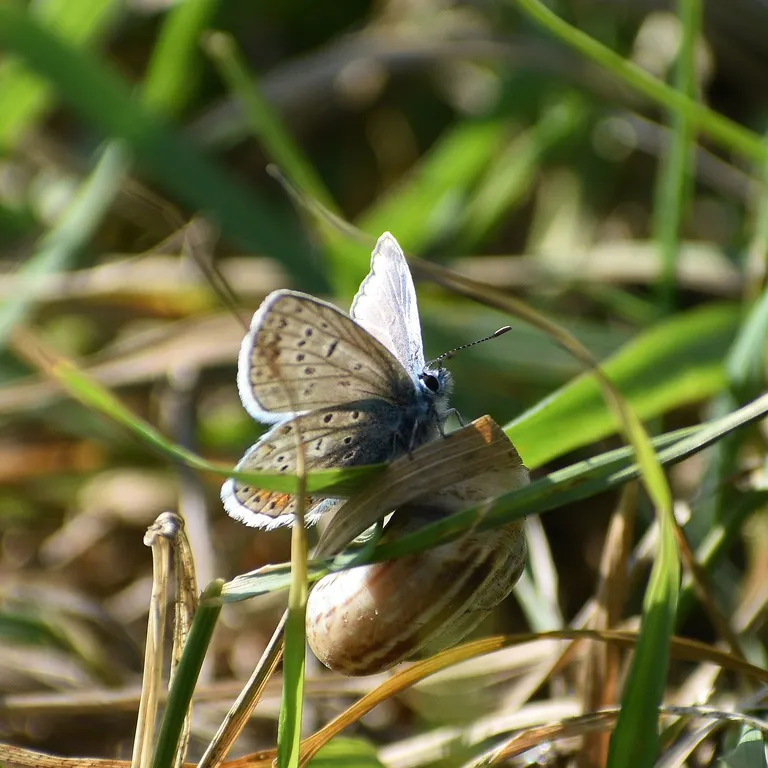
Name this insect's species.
Polyommatus icarus
